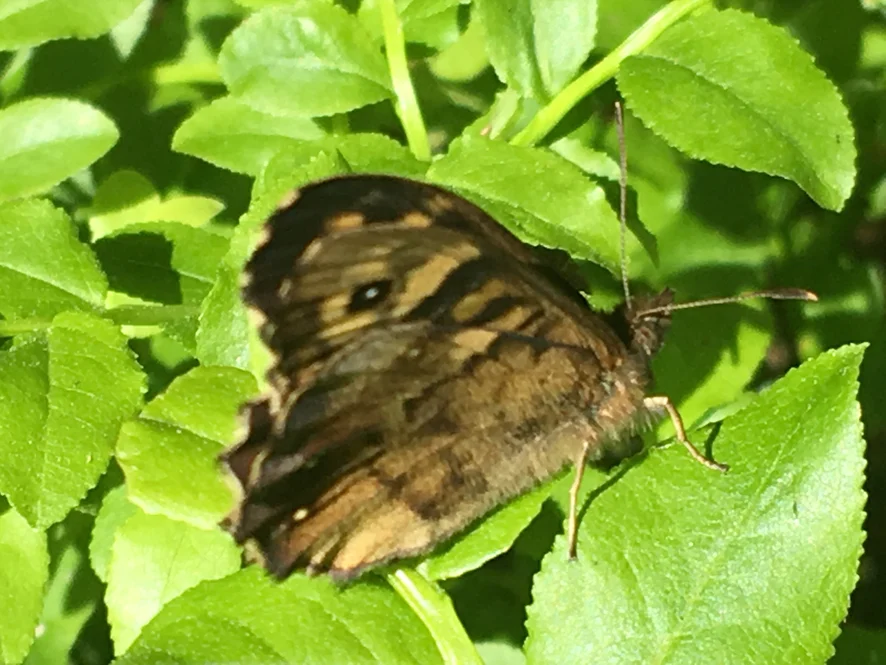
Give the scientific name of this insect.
Pararge aegeria
